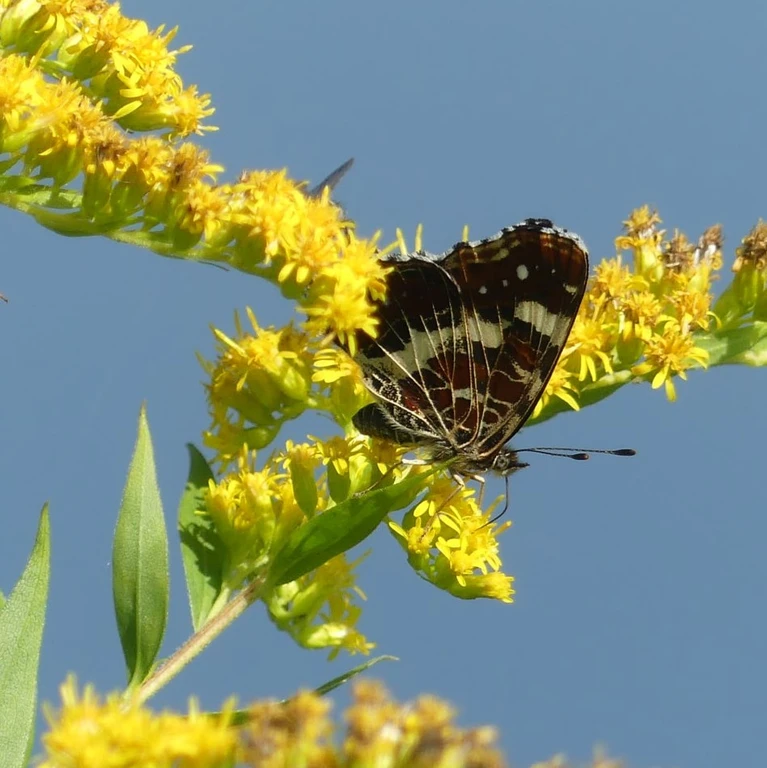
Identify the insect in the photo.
Araschnia levana
